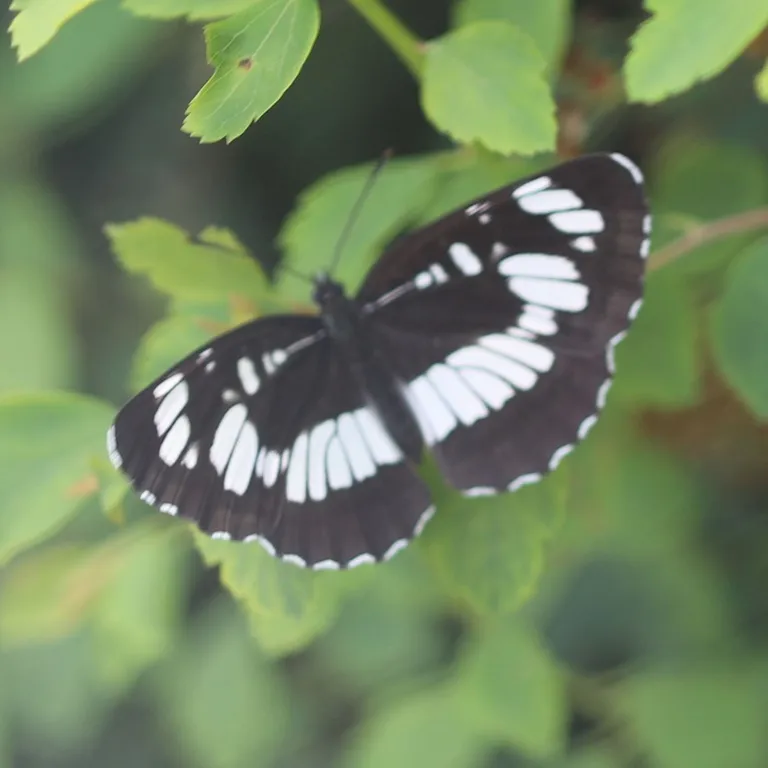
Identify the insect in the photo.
Neptis rivularis
